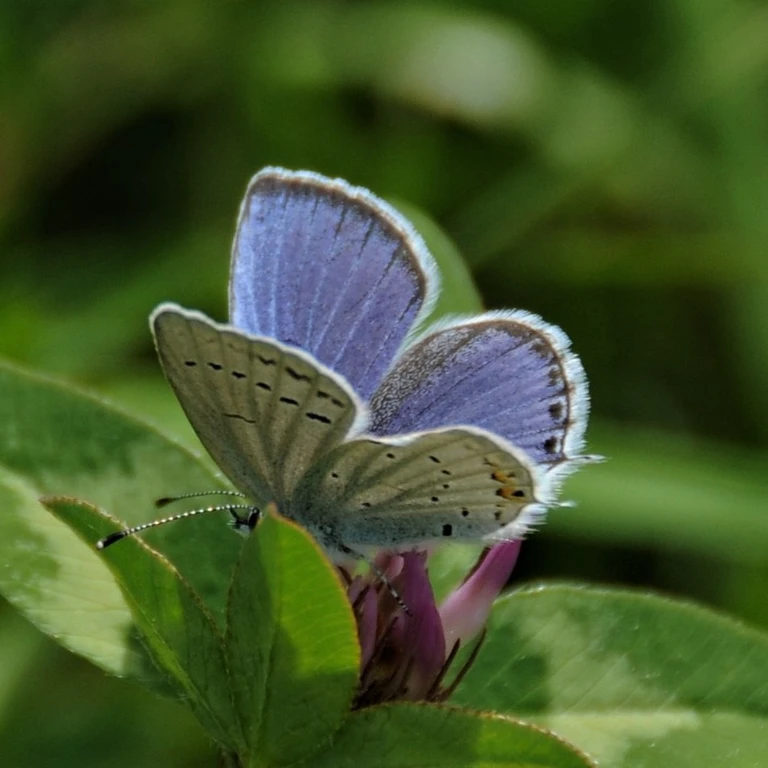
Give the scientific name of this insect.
Cupido argiades (also Elkalyce argiades)
